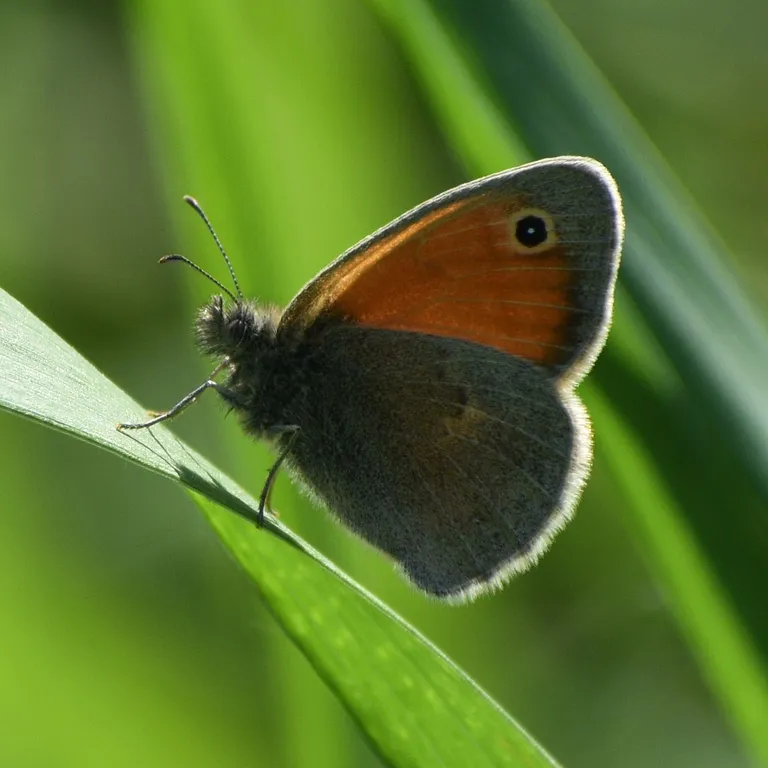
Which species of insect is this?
Coenonympha pamphilus
